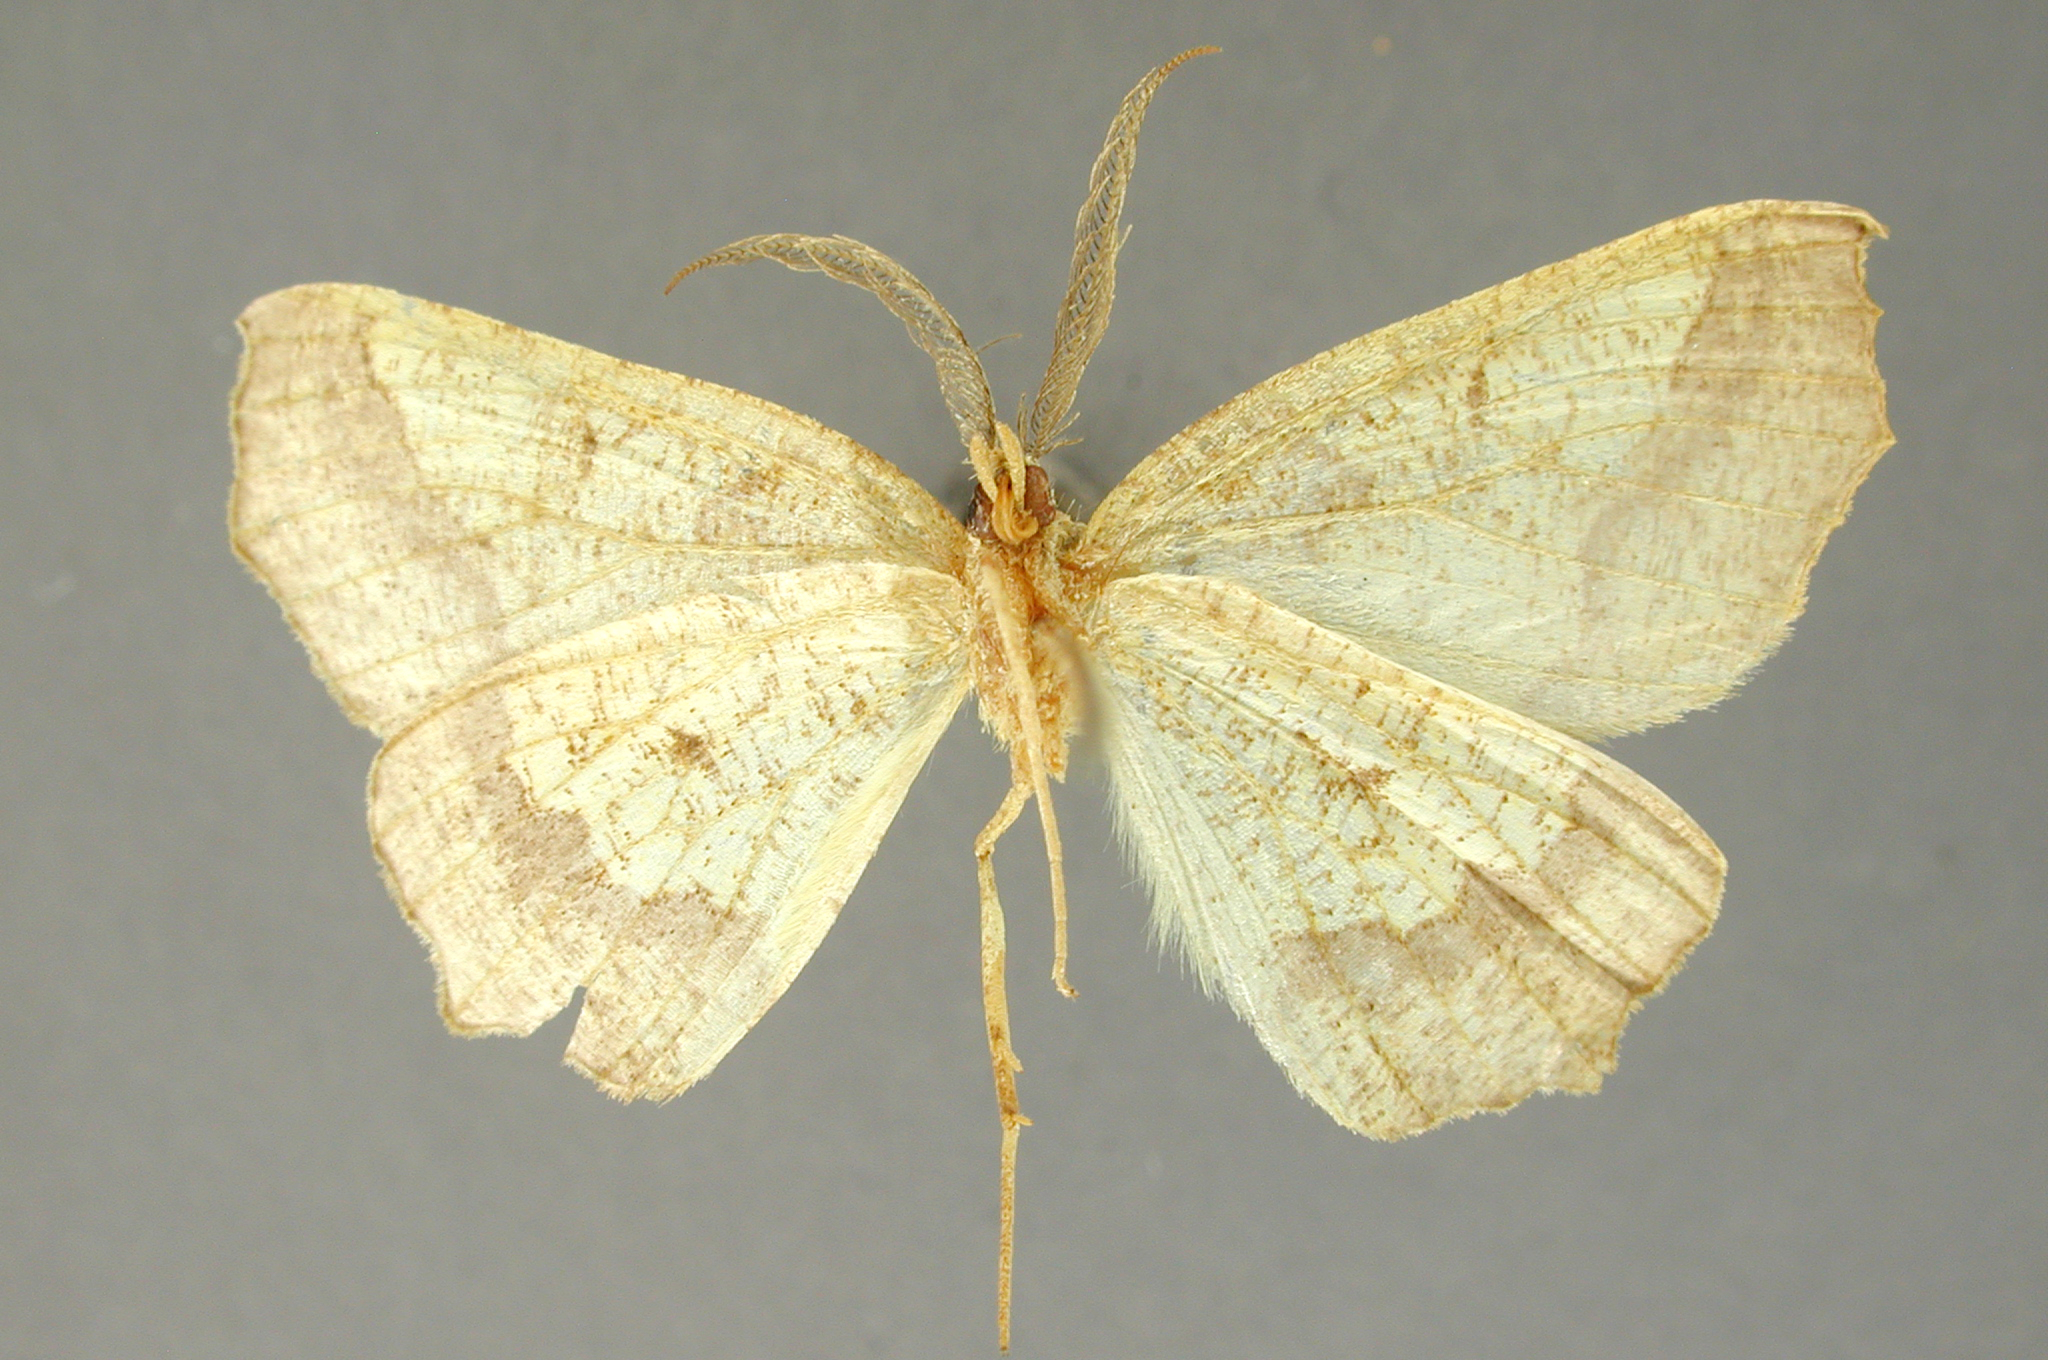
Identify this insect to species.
Endropia guatama
